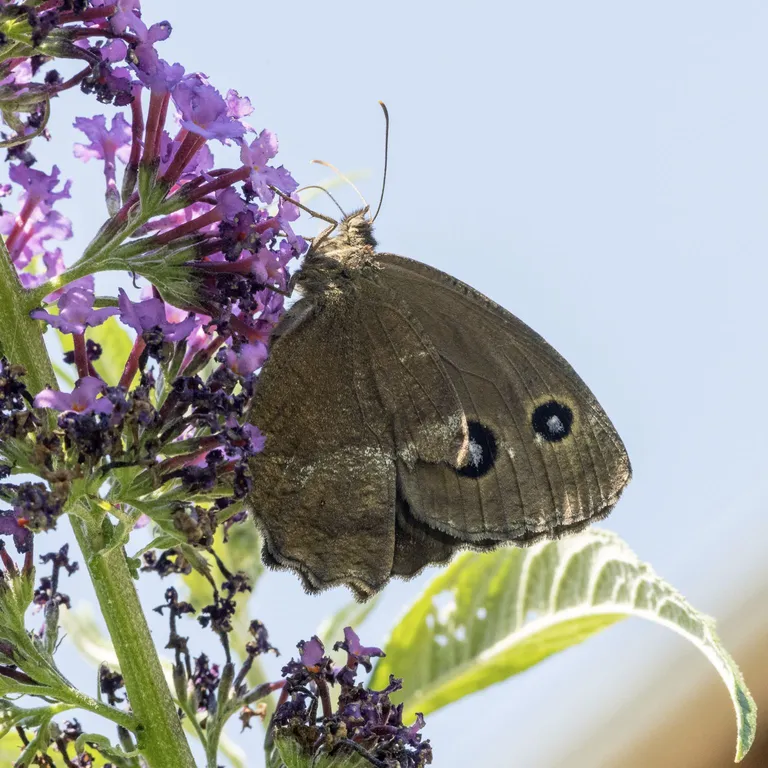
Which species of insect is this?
Minois dryas
